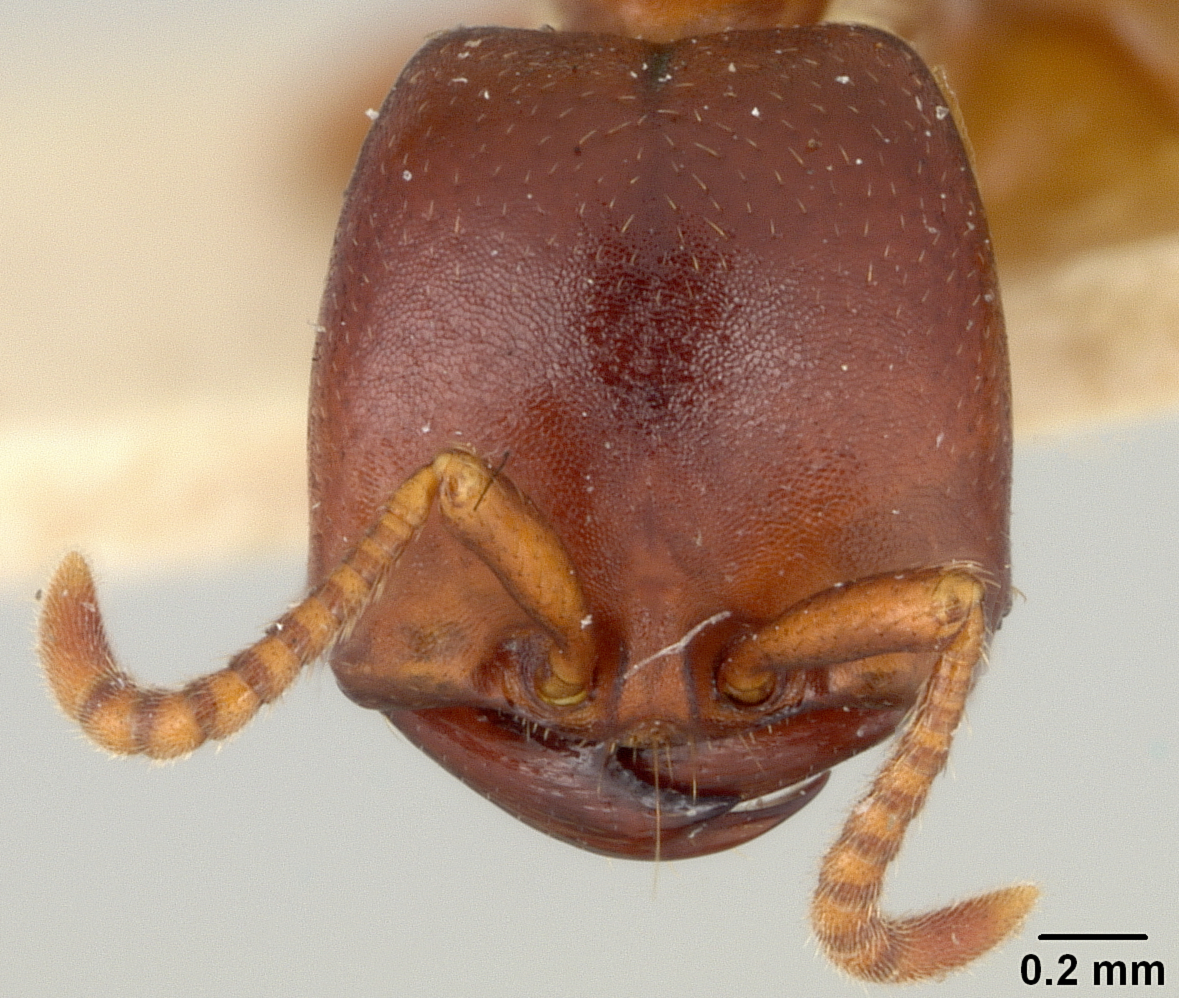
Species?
Dorylus kohli
